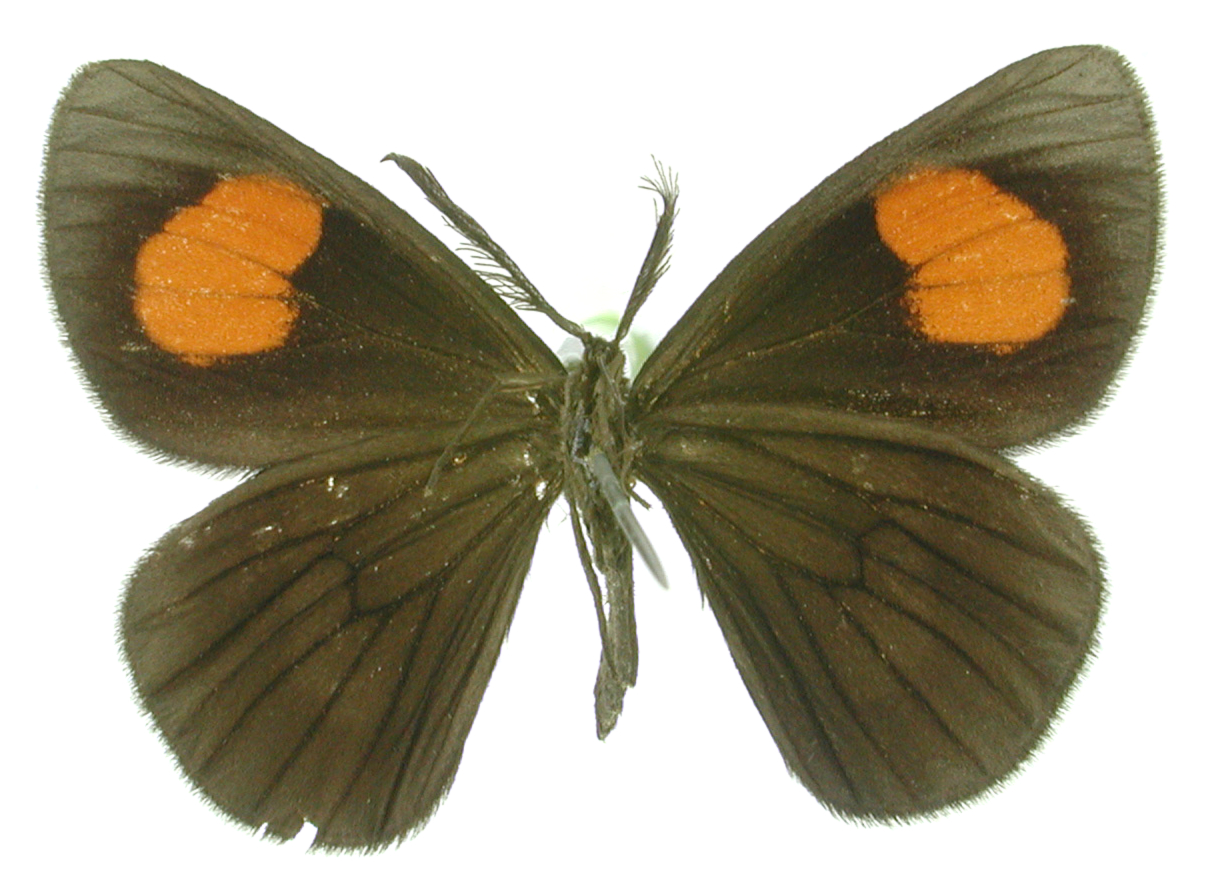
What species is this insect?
Nelo versicolor
